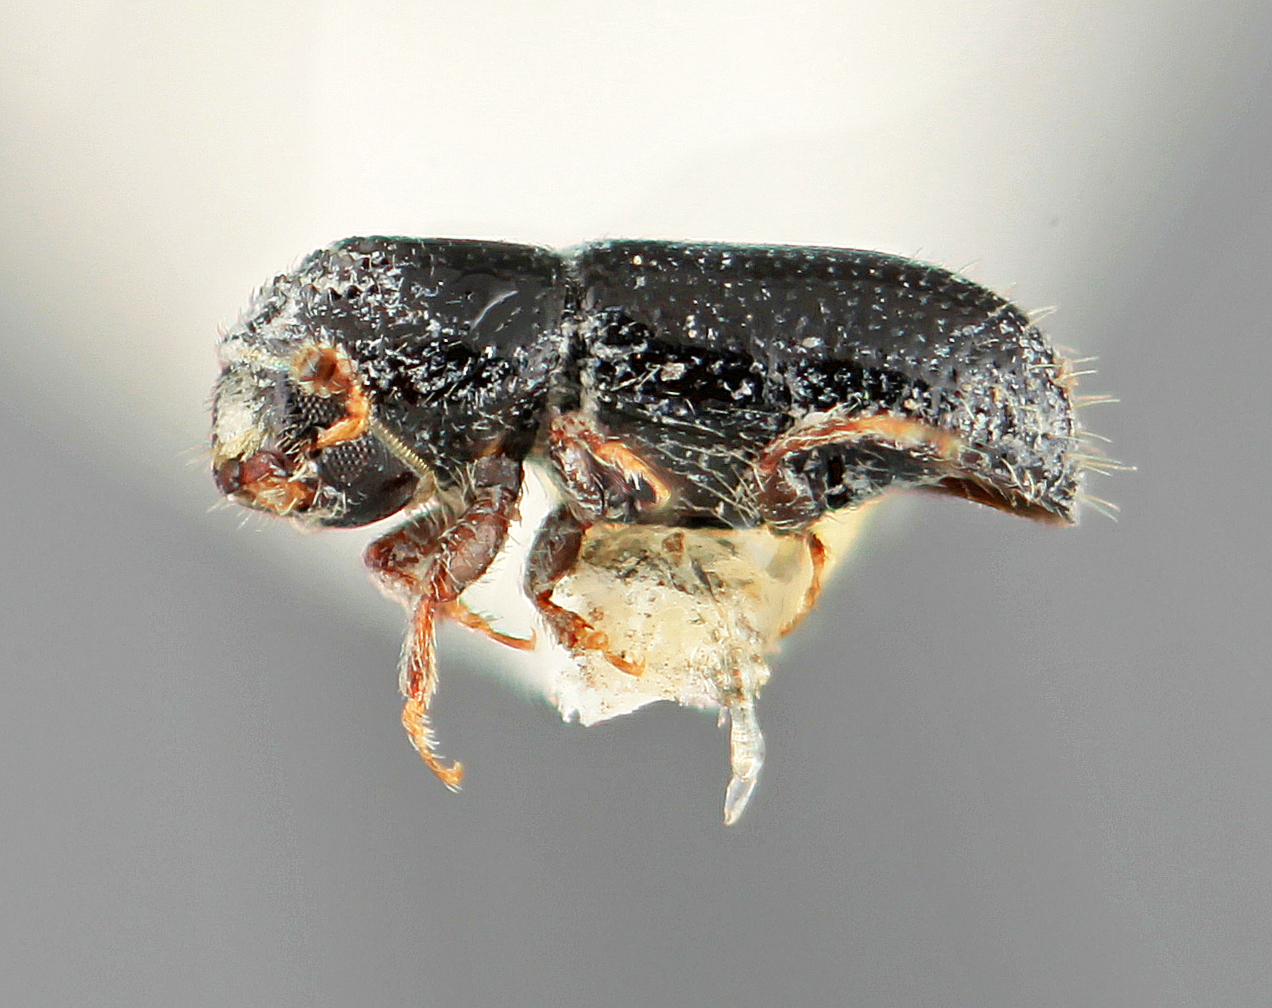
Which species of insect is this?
Pityophthorus diligens
